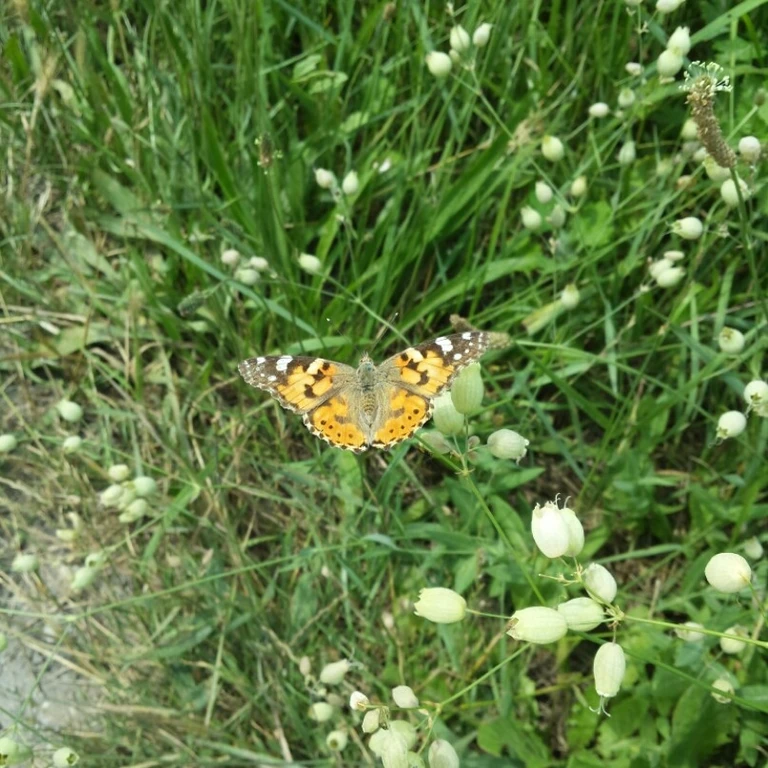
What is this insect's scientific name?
Vanessa cardui
